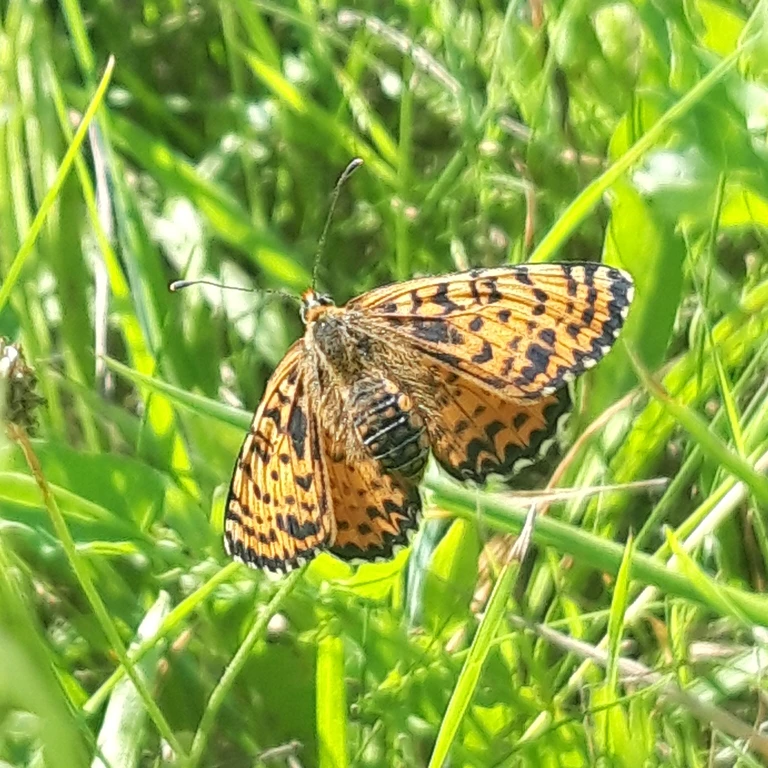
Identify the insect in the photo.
Melitaea didyma
